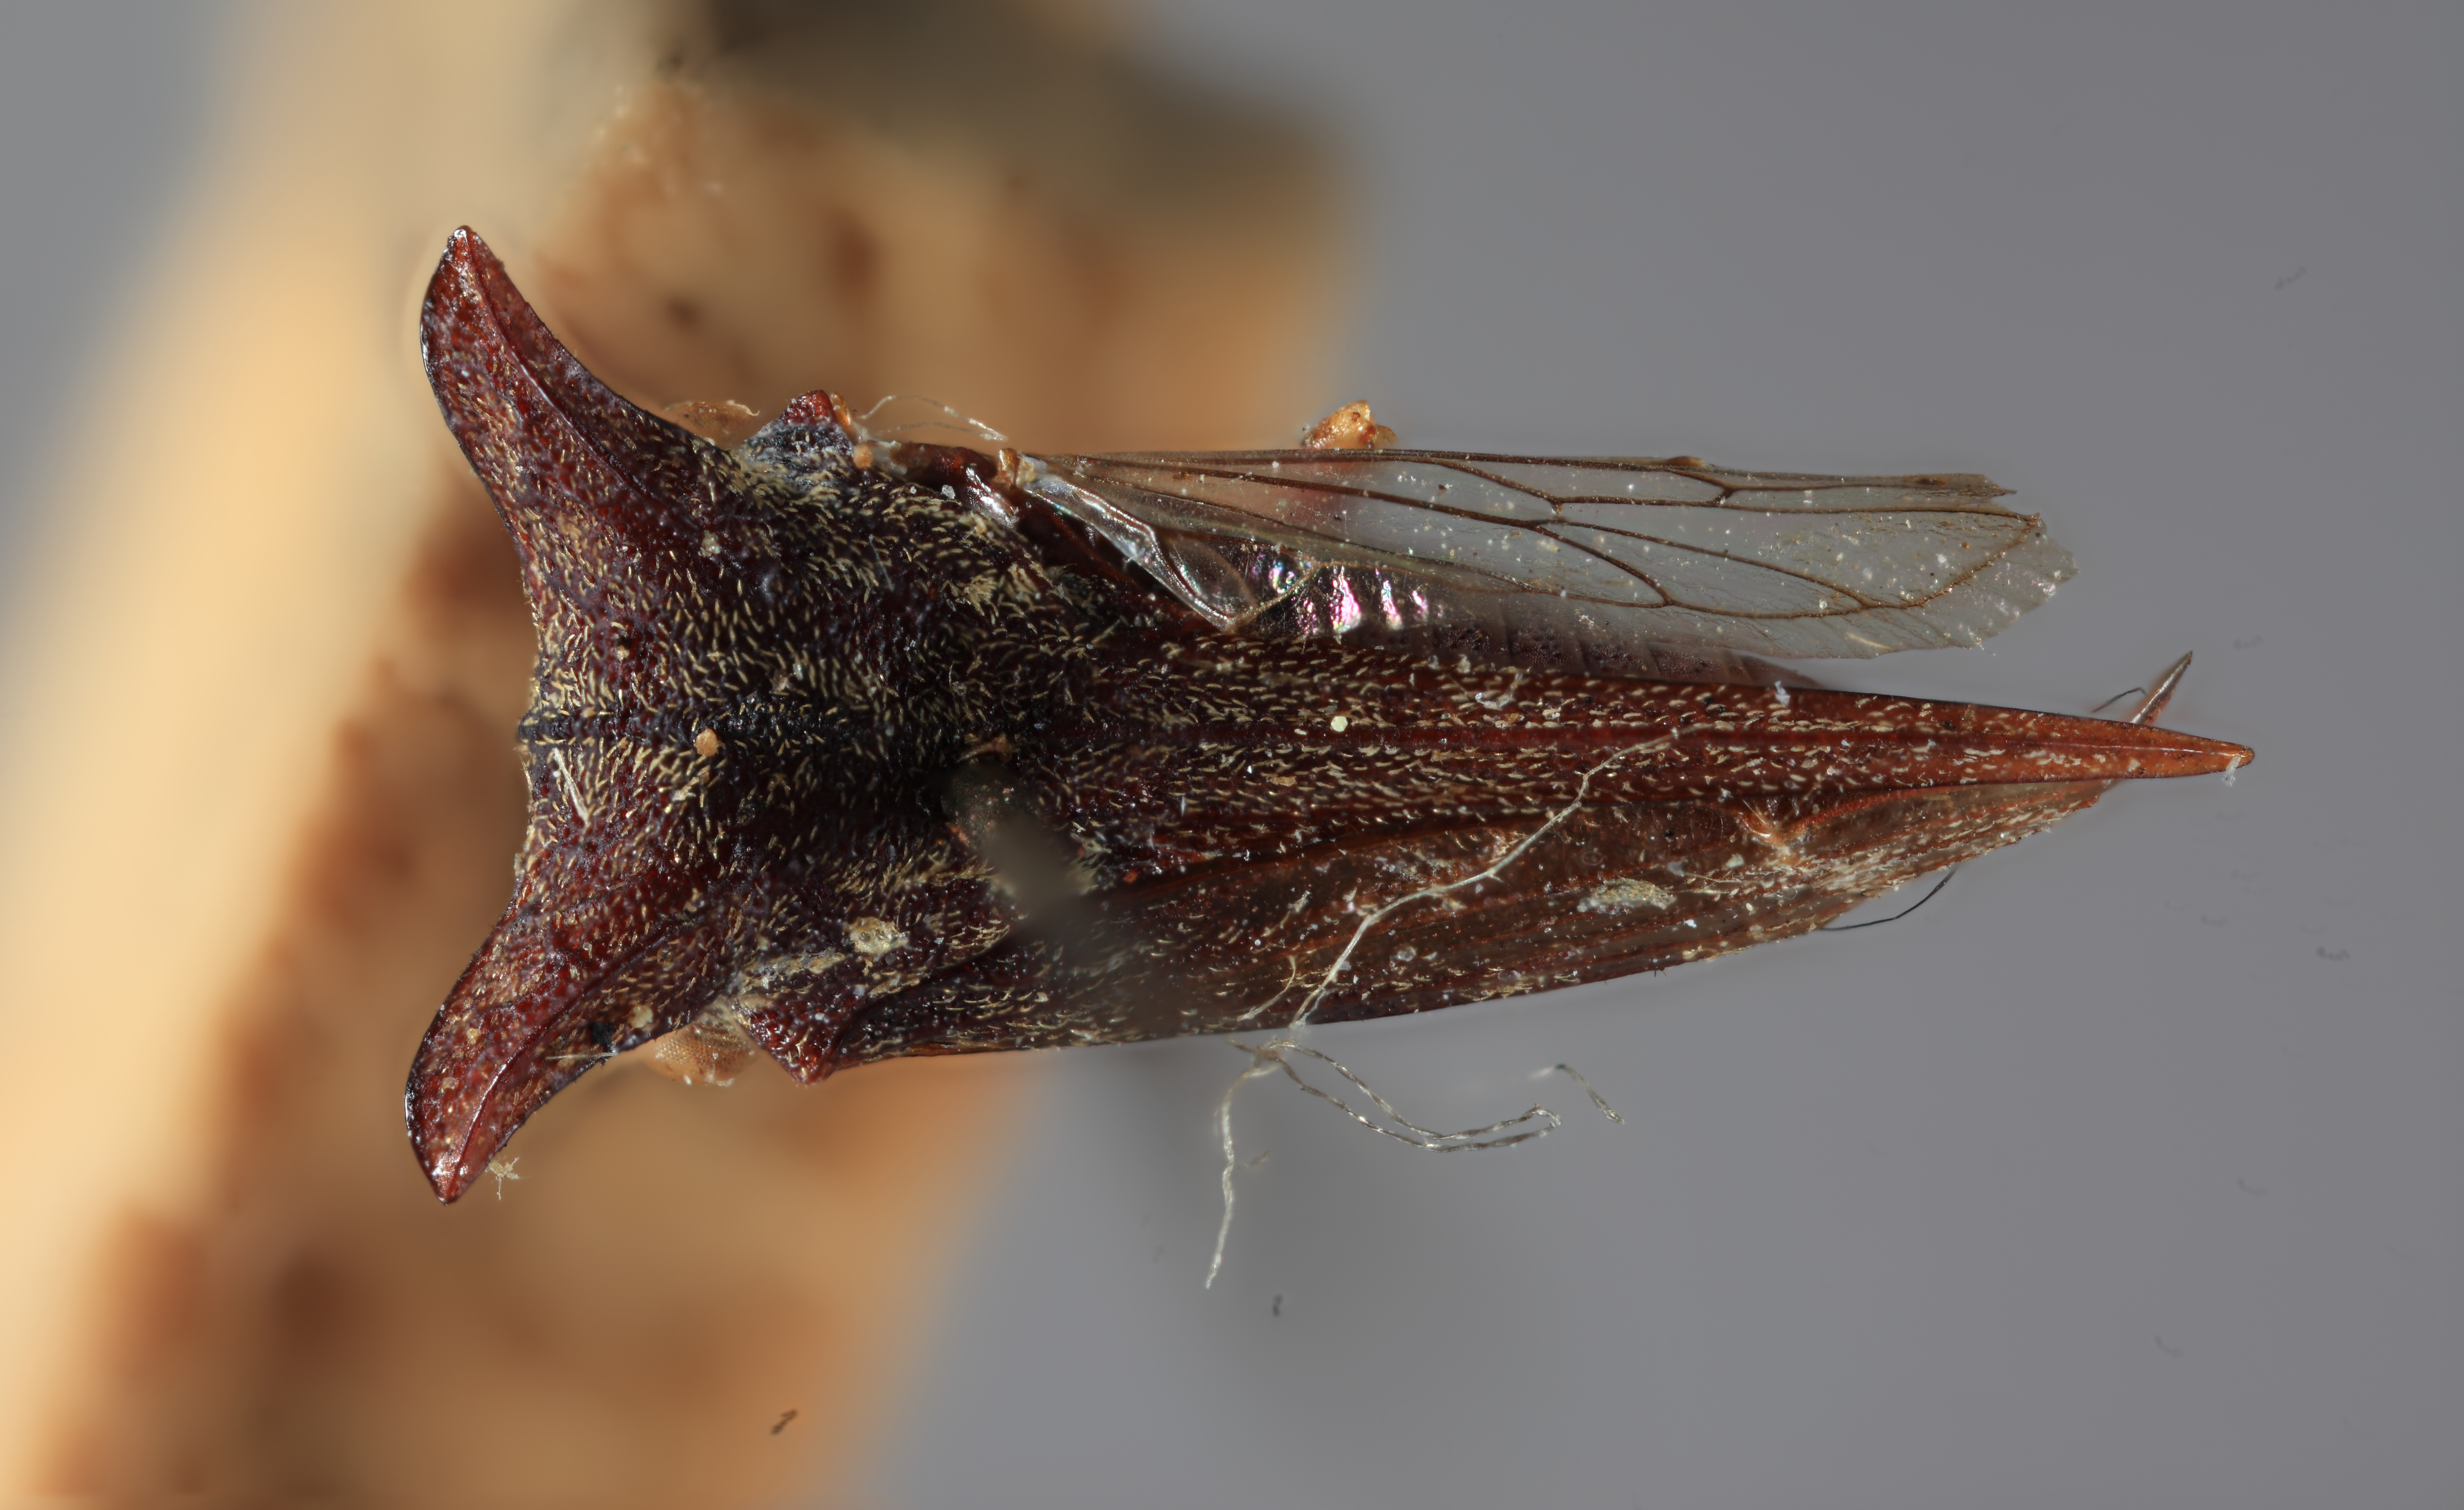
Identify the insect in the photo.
Acanthucus proclivus
